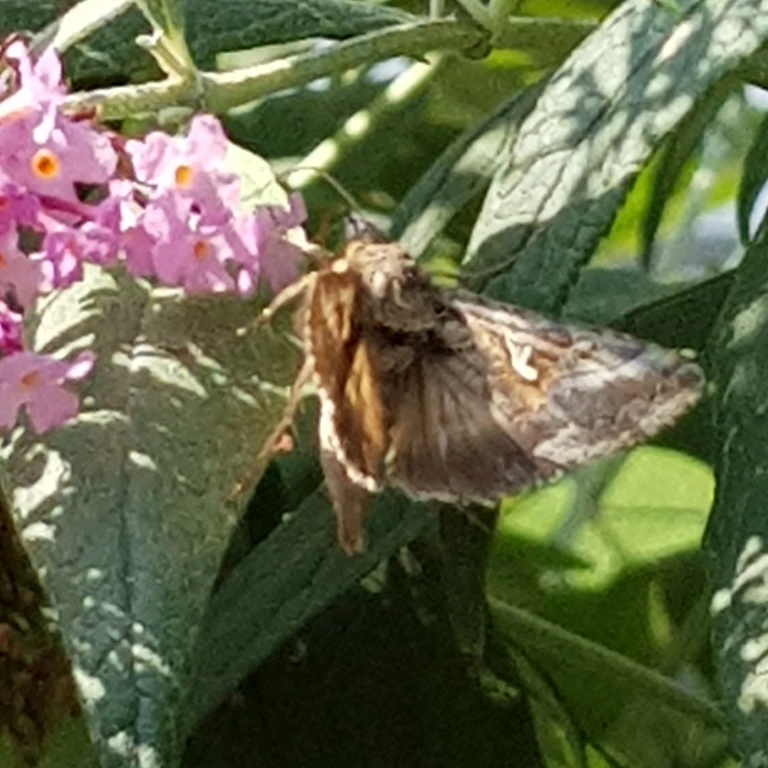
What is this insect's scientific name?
Autographa gamma
